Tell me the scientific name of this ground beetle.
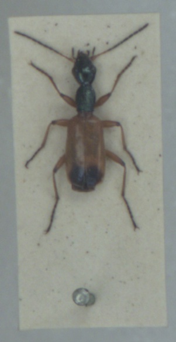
Odacantha melanura
